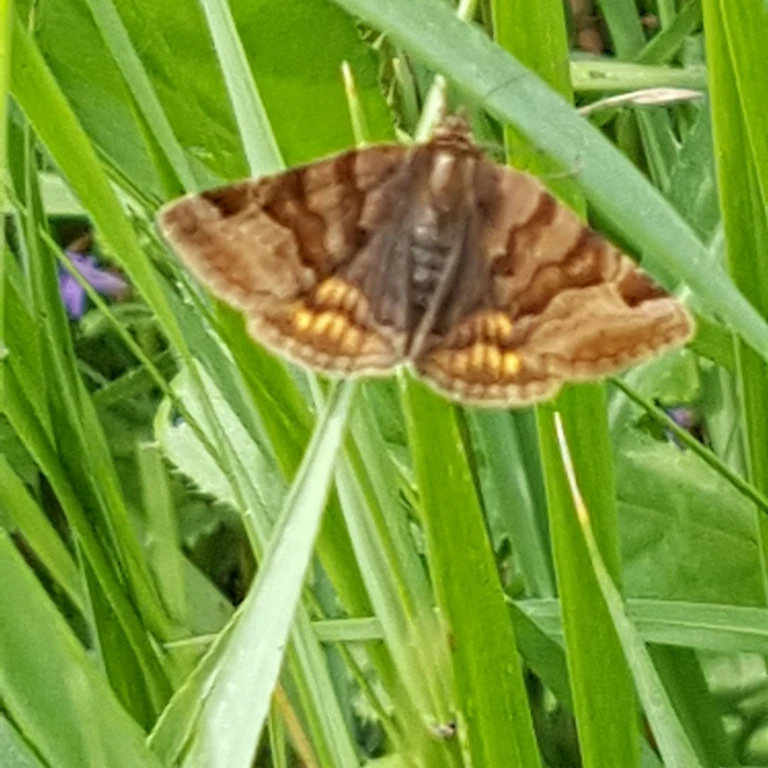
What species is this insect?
Euclidia glyphica
